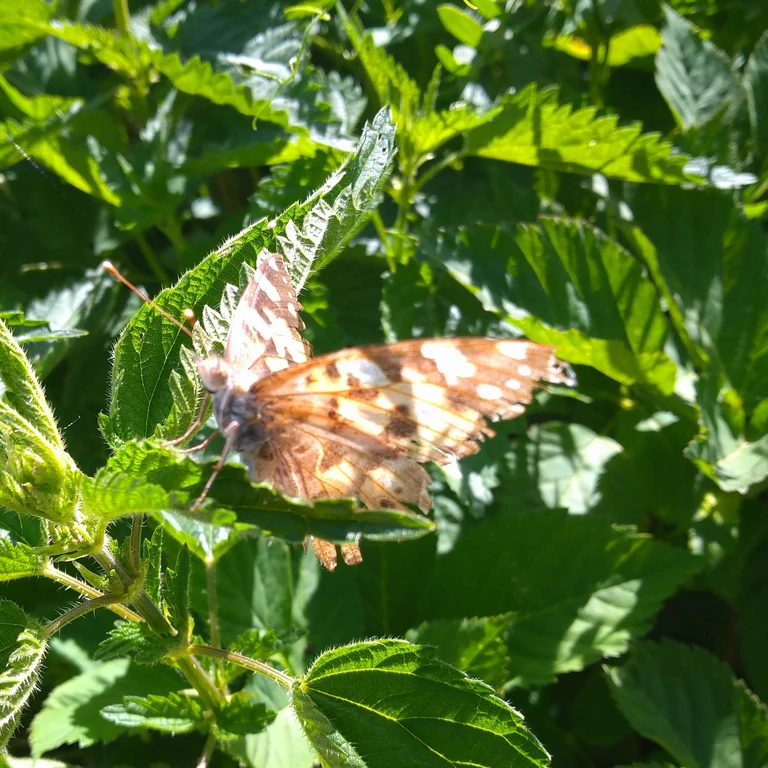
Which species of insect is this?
Vanessa cardui
